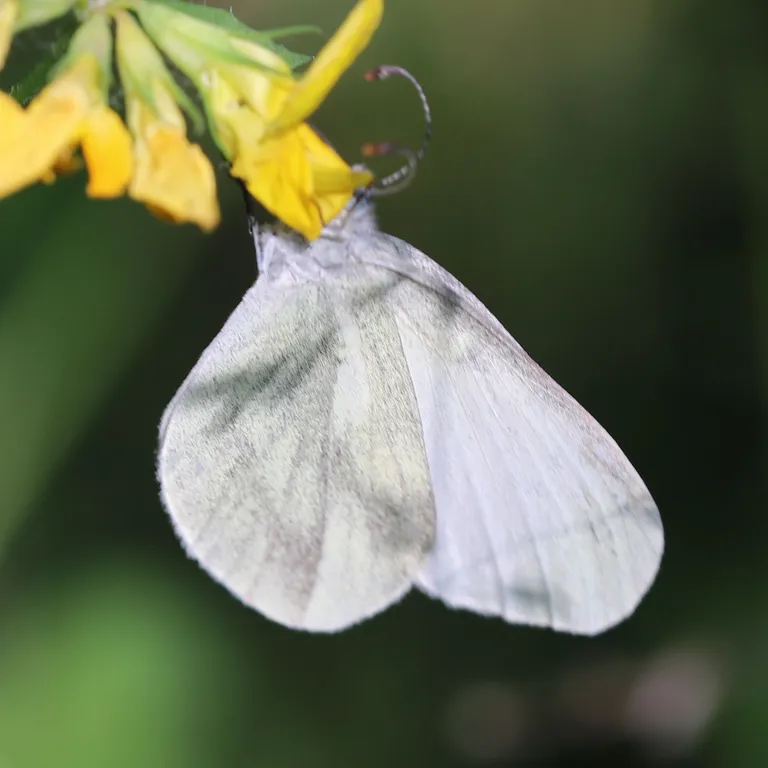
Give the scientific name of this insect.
Leptidea sinapis/juvernica
